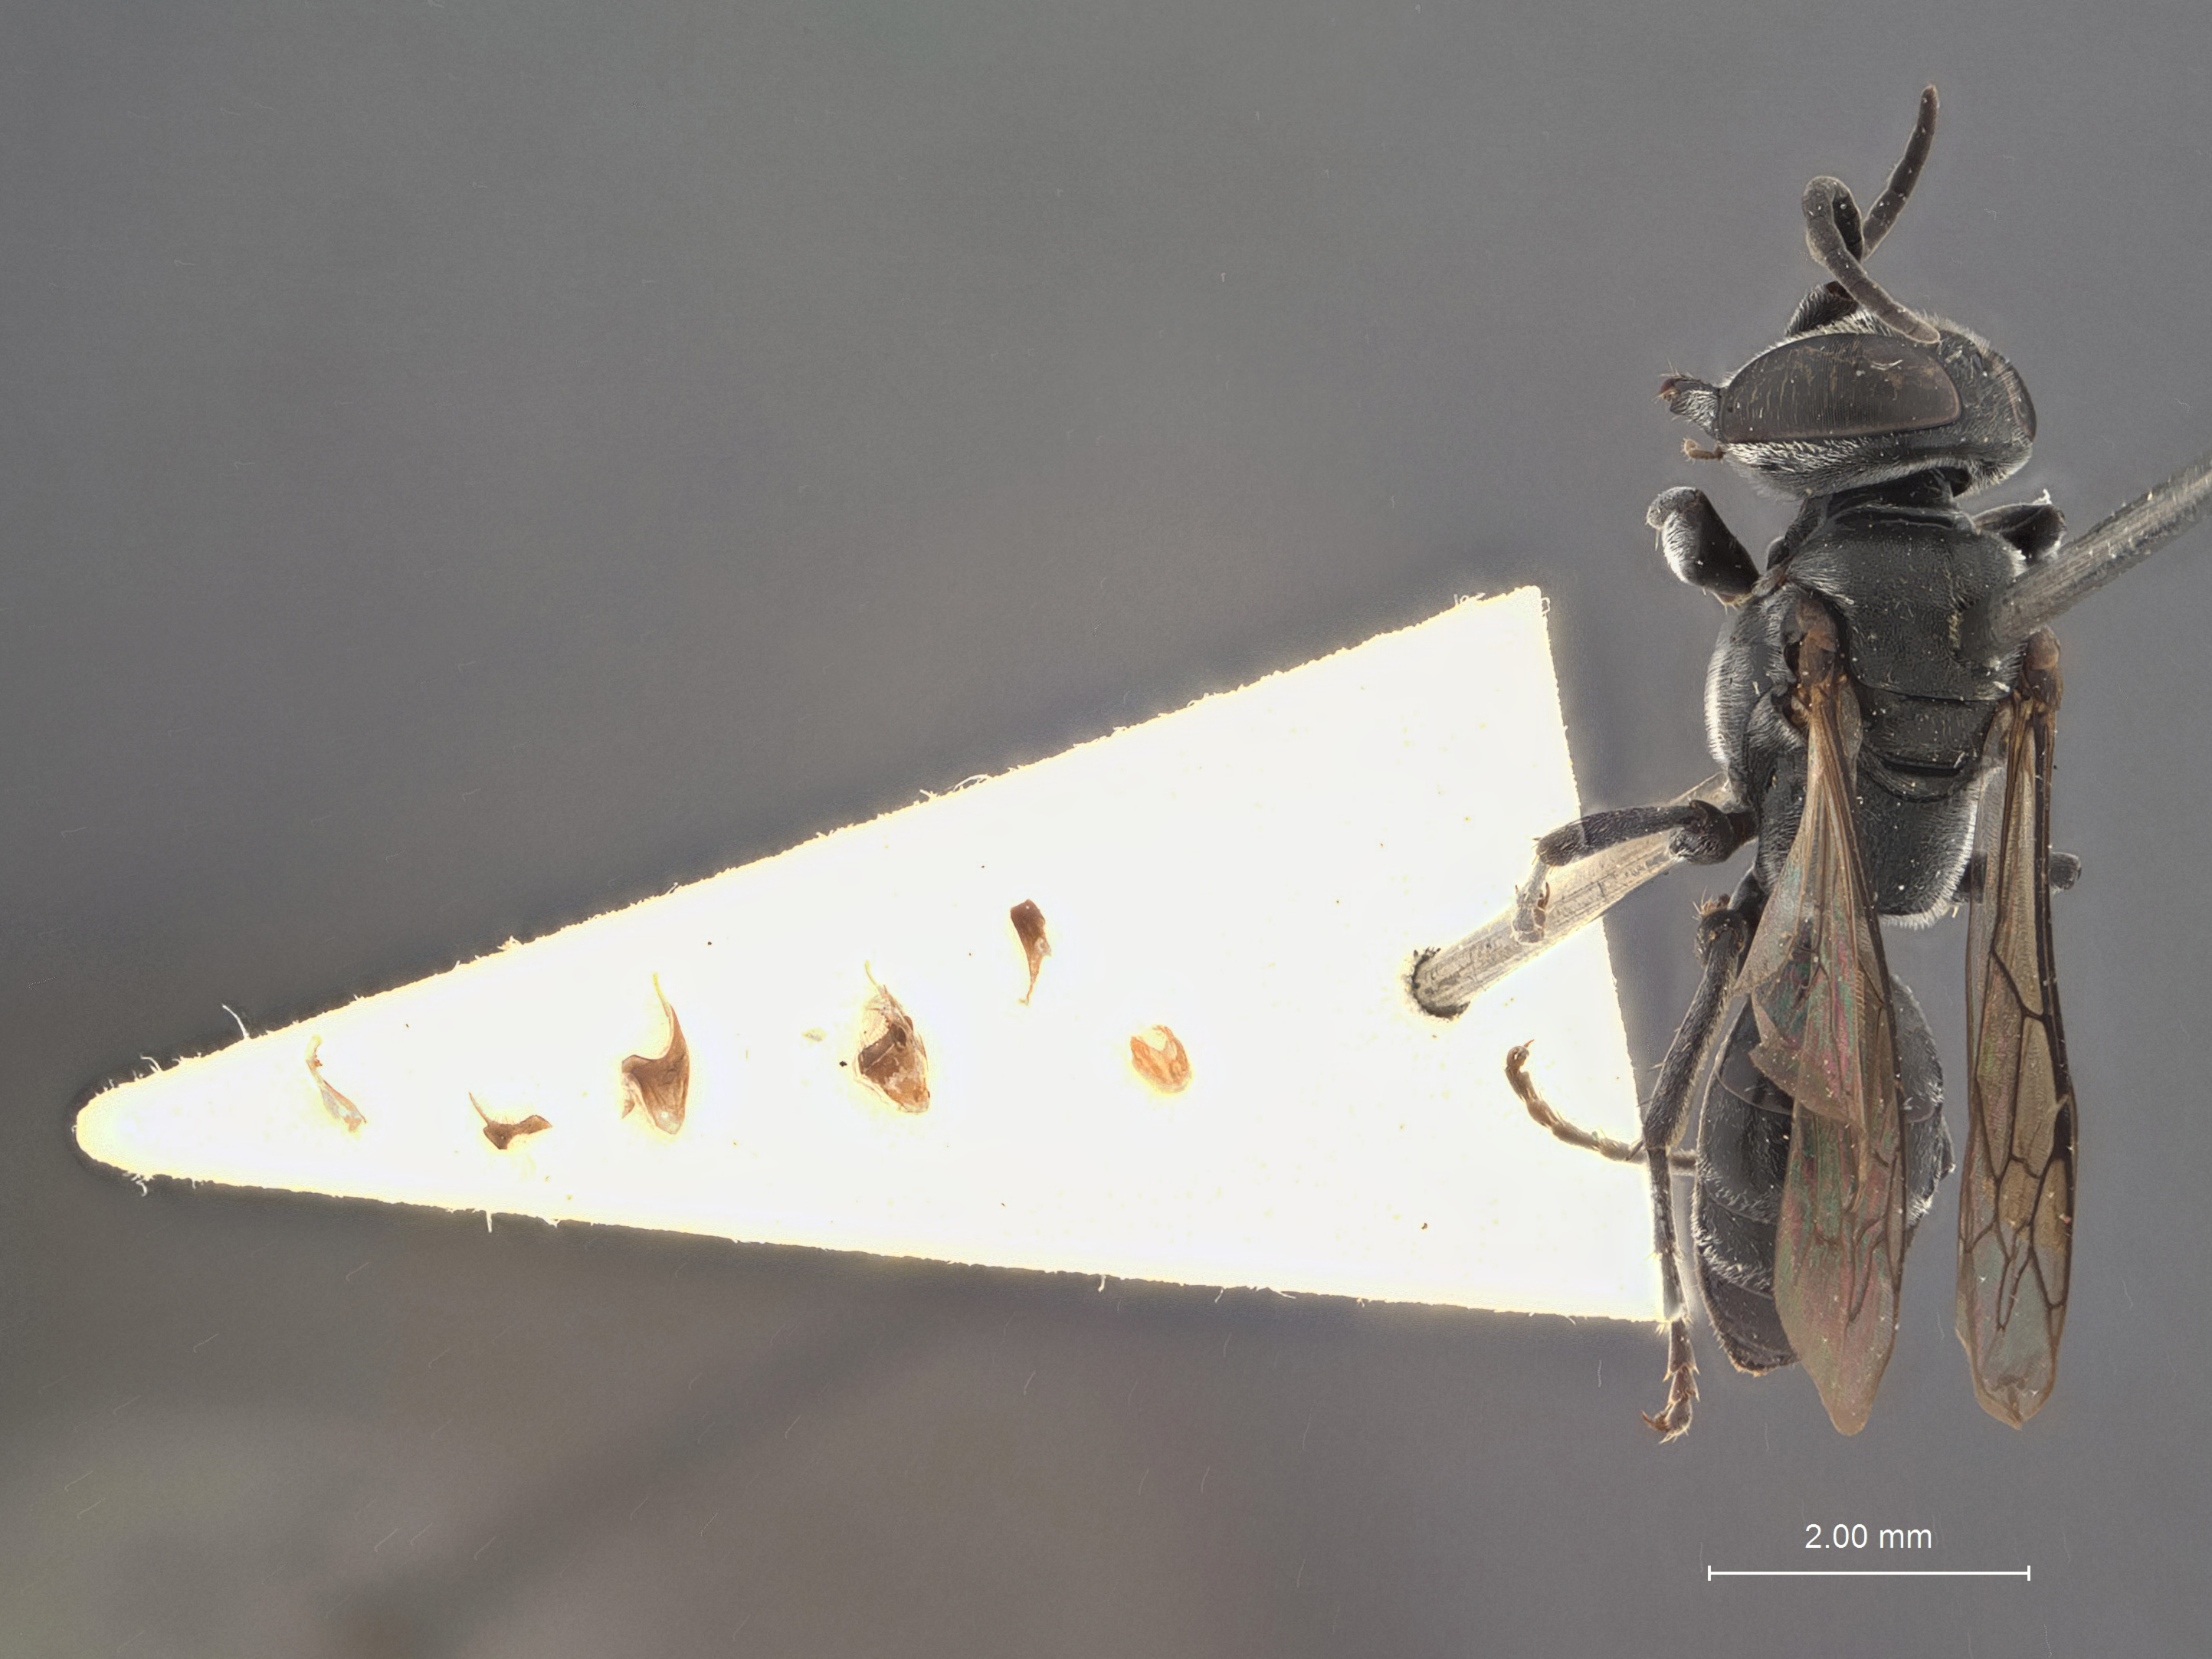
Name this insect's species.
Tachysphex bengalensis
